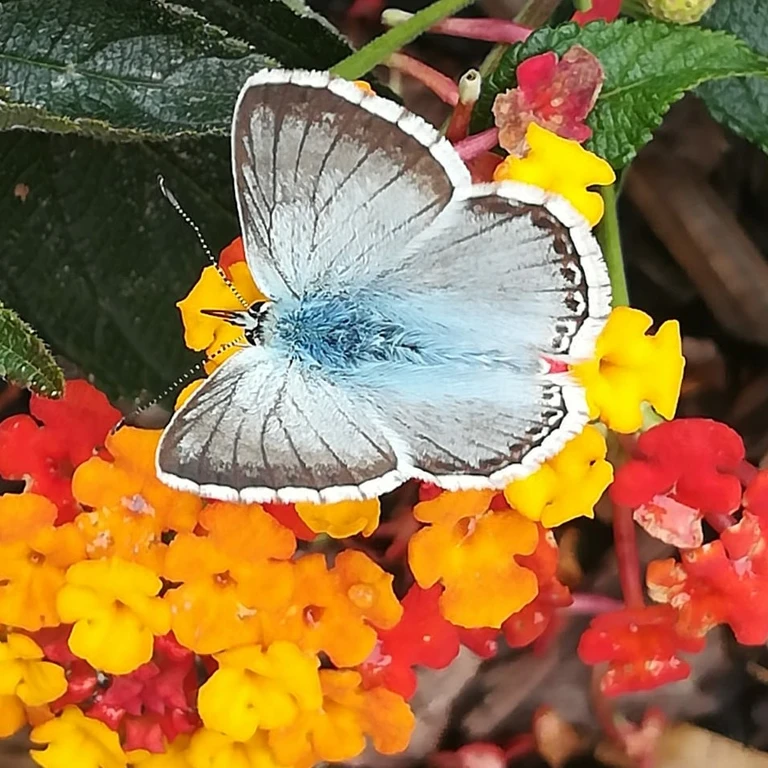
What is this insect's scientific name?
Lysandra coridon
